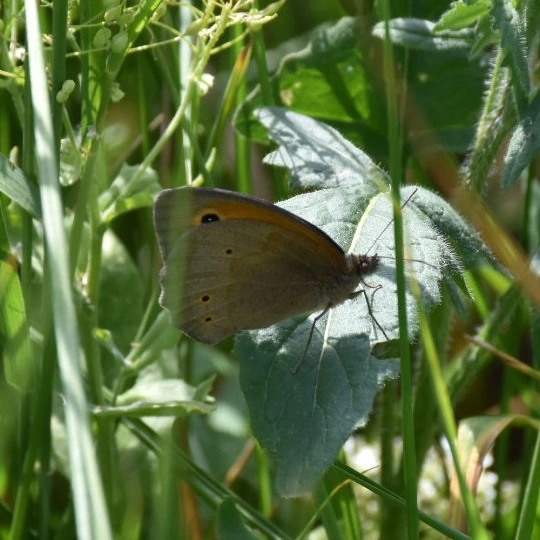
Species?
Maniola jurtina
